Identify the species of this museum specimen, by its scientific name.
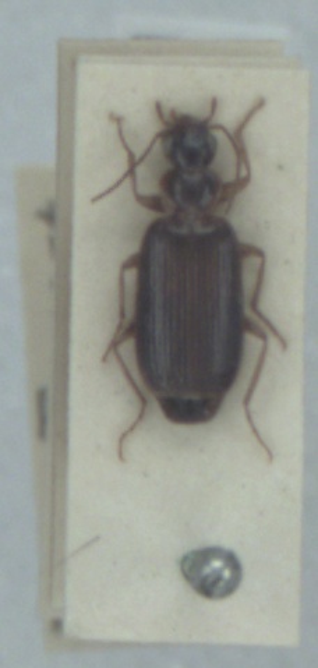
Dromius meridionalis
